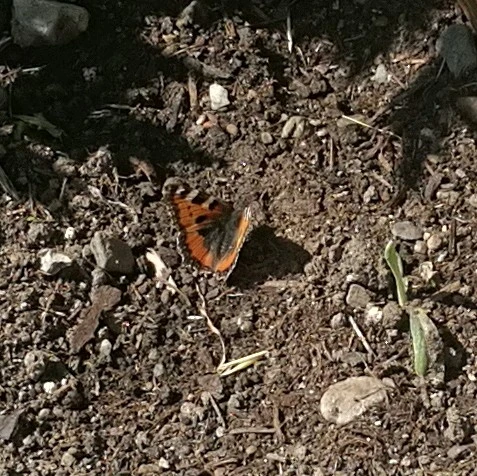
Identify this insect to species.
Aglais urticae
